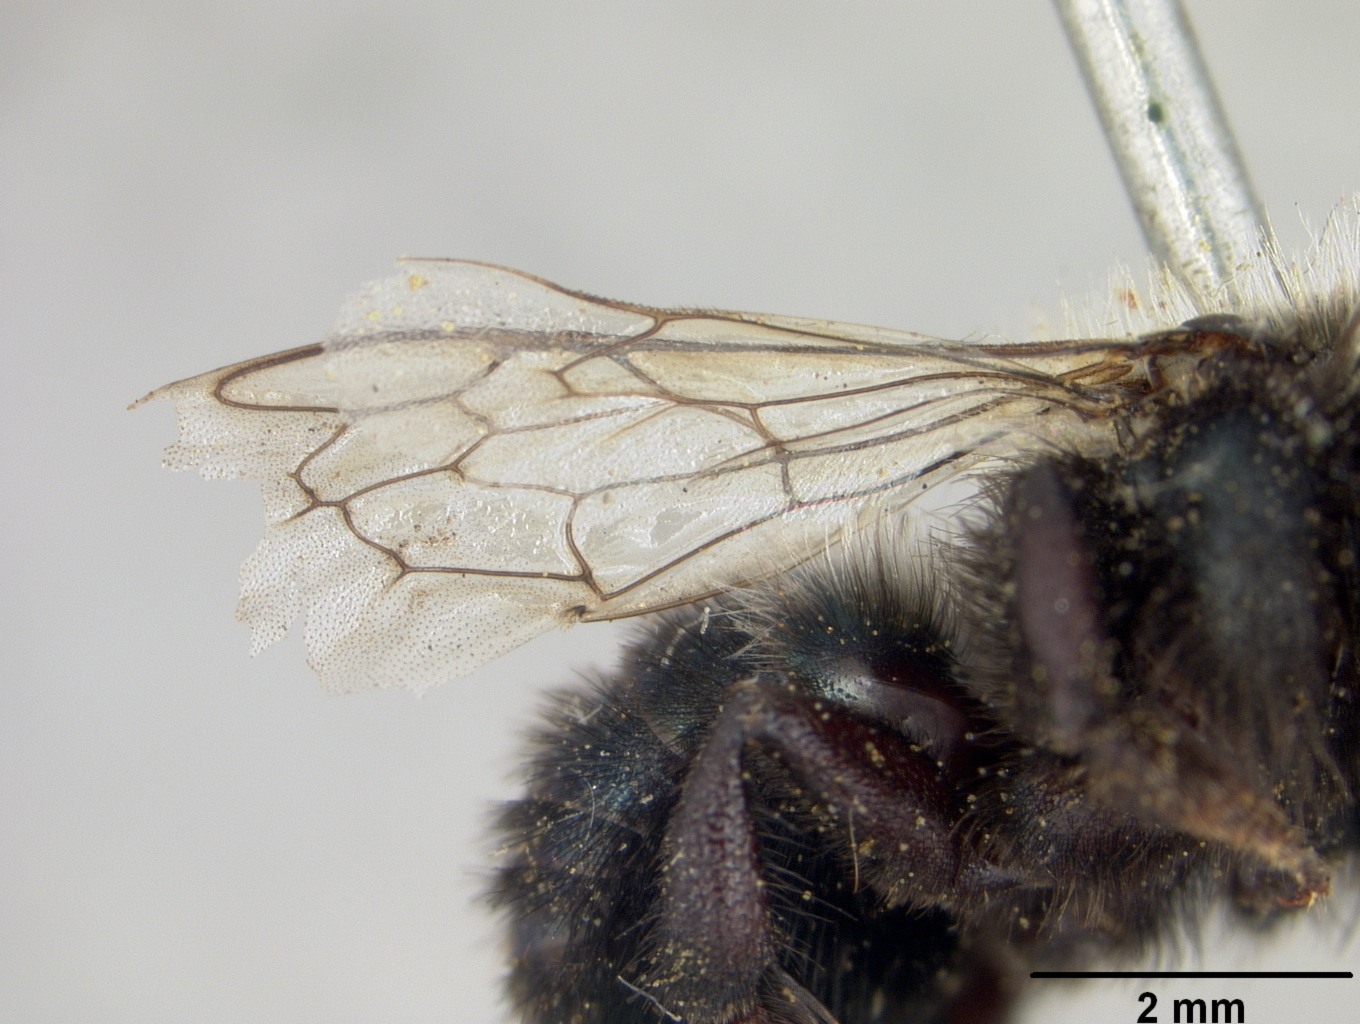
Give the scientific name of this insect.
Osmia hendersoni
